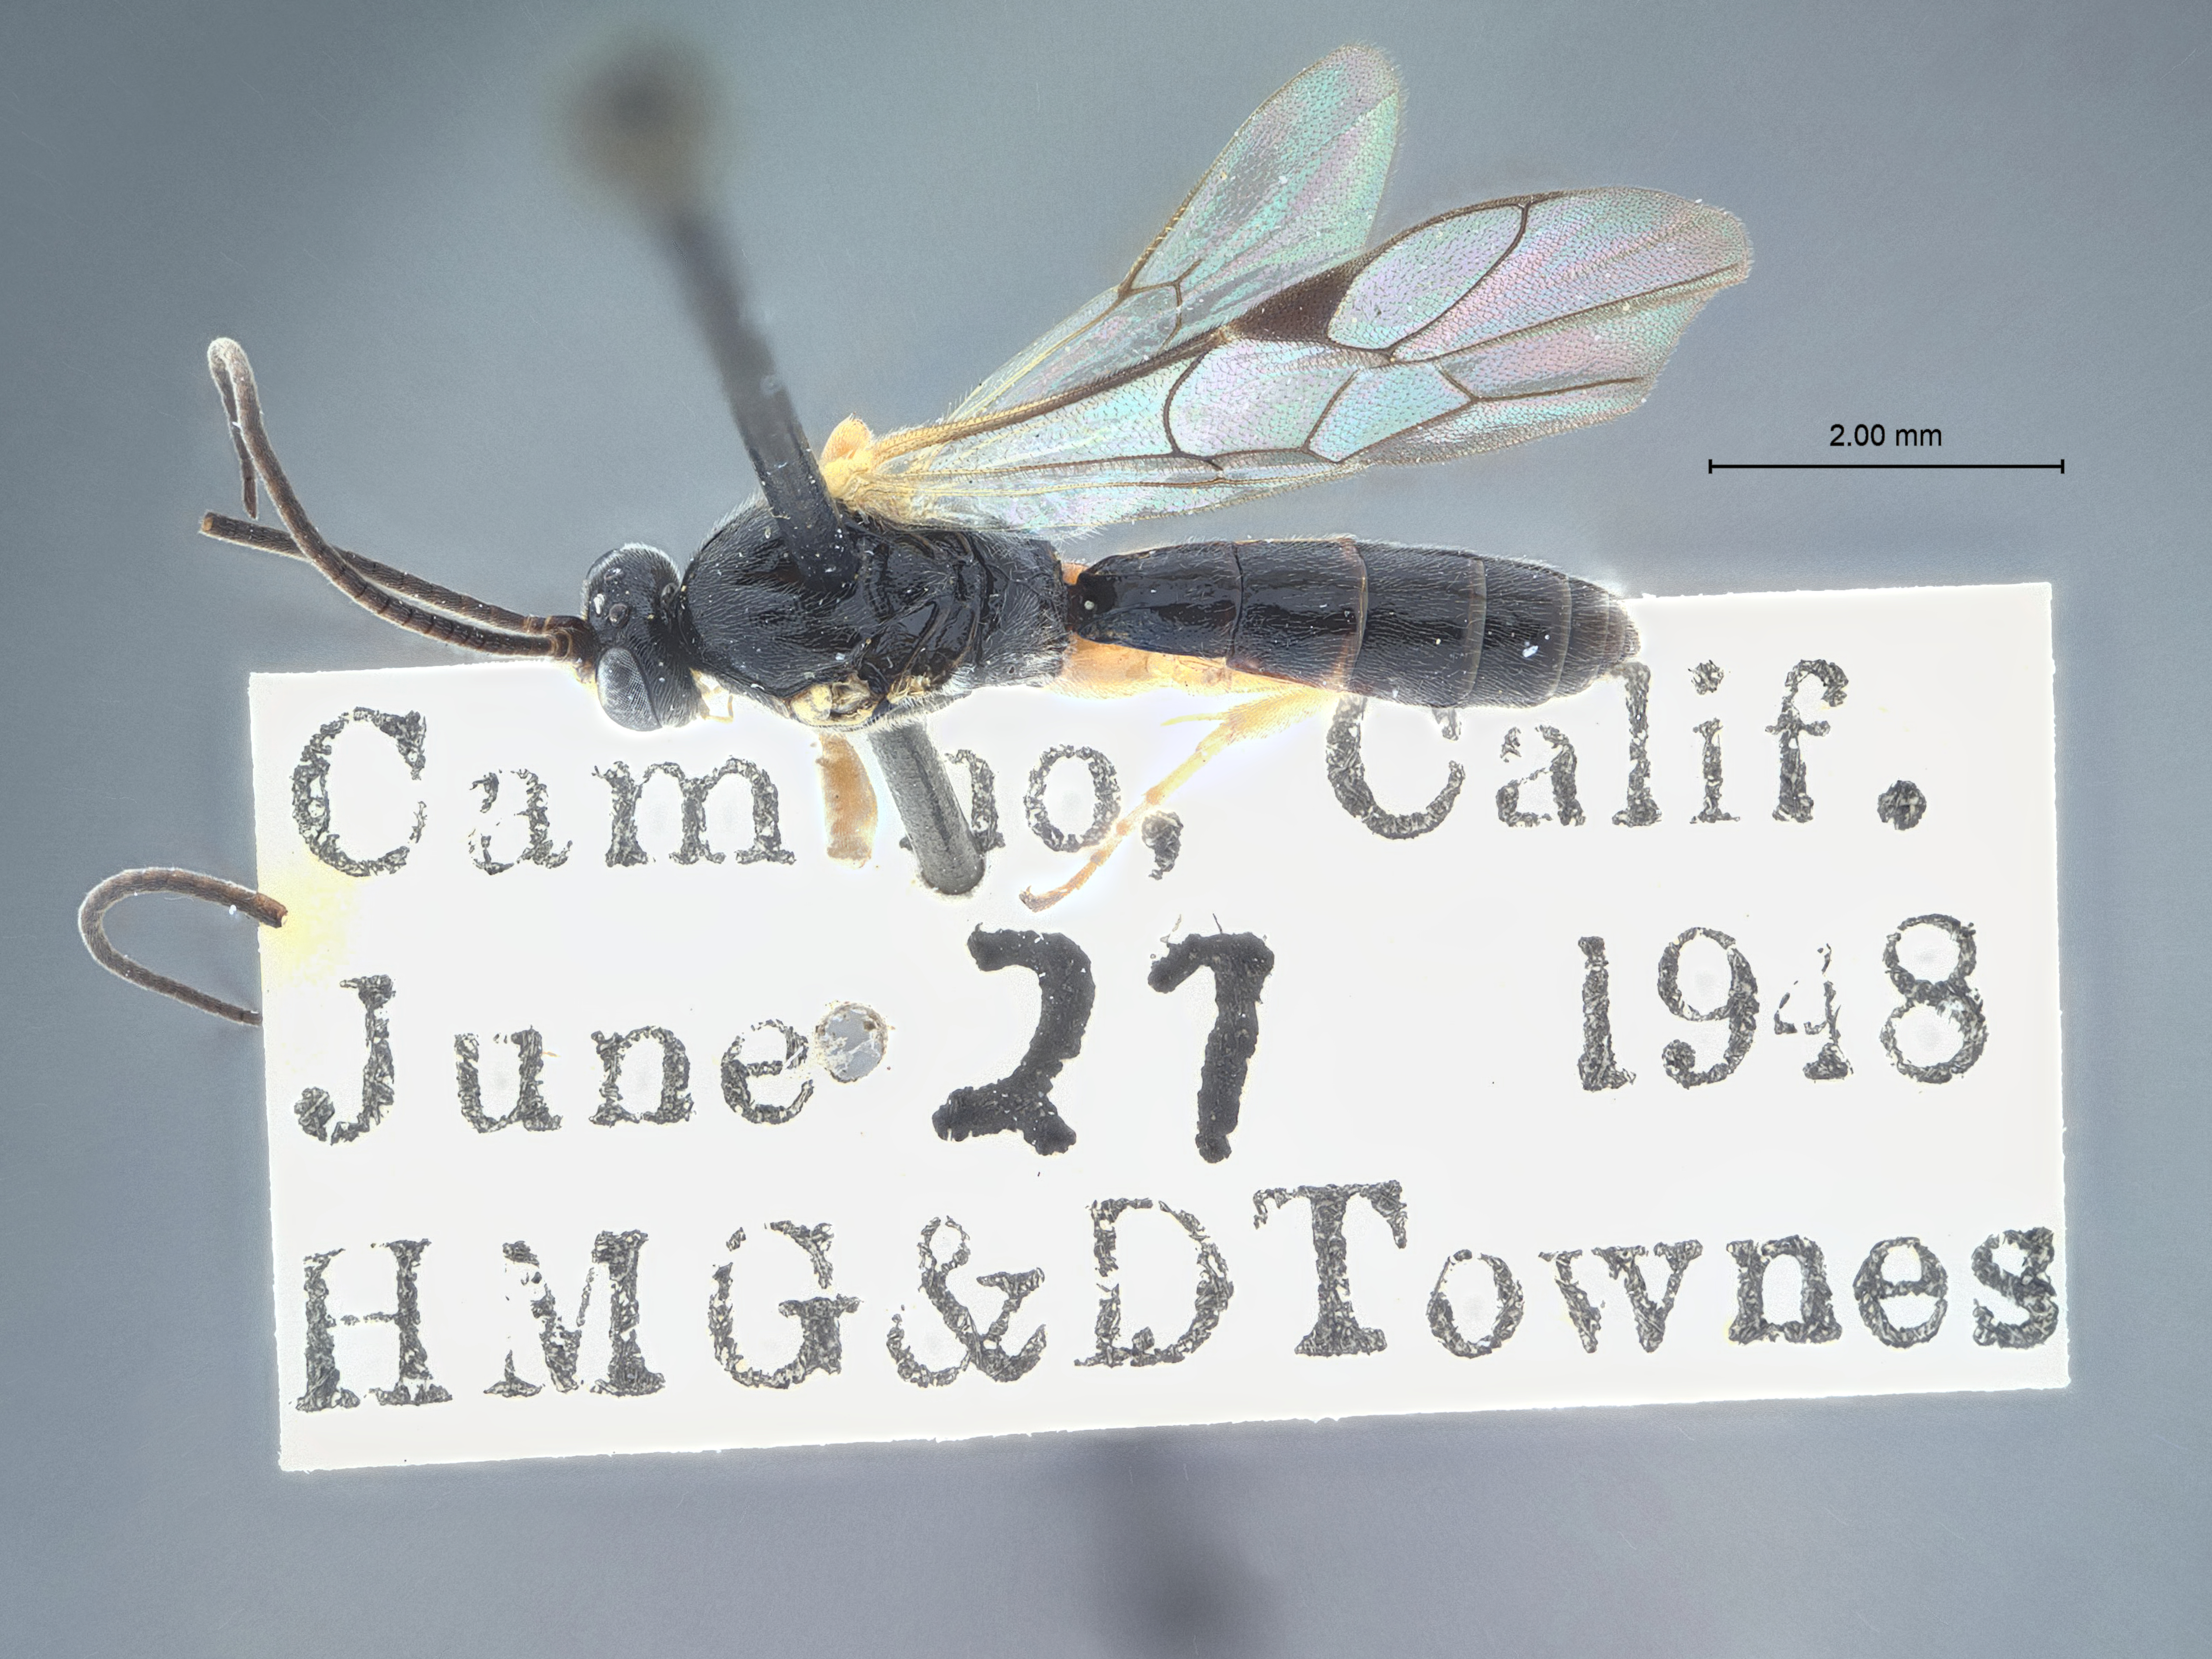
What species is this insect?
Synosis clepsydra
